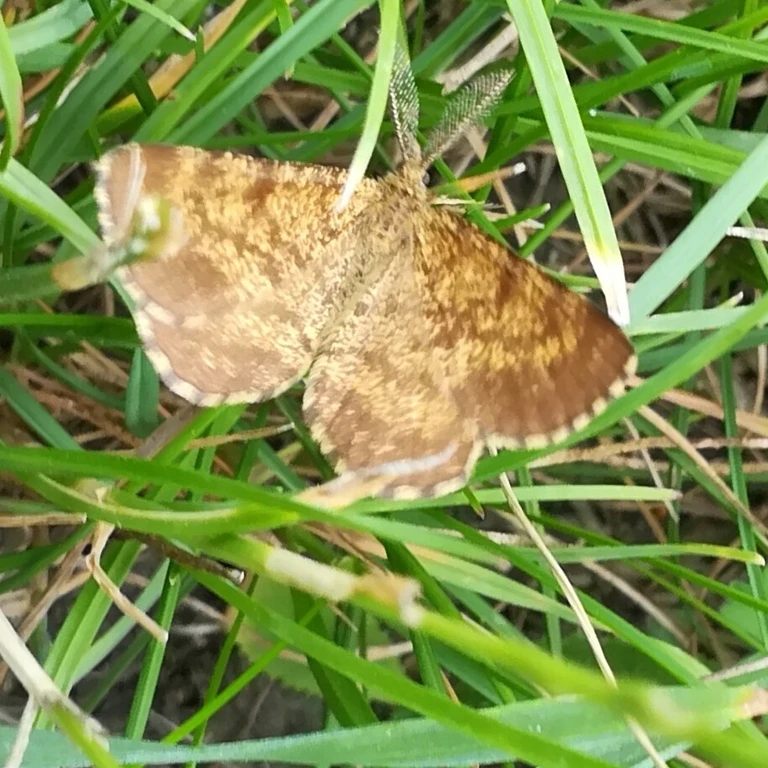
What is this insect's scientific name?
Ematurga atomaria
